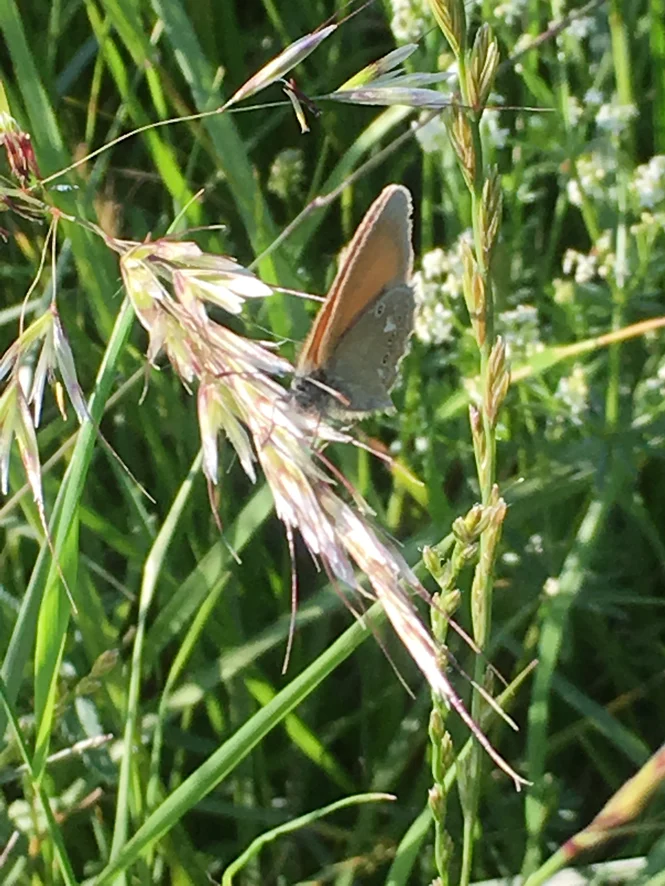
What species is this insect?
Coenonympha glycerion (also Coenonympha iphis)
